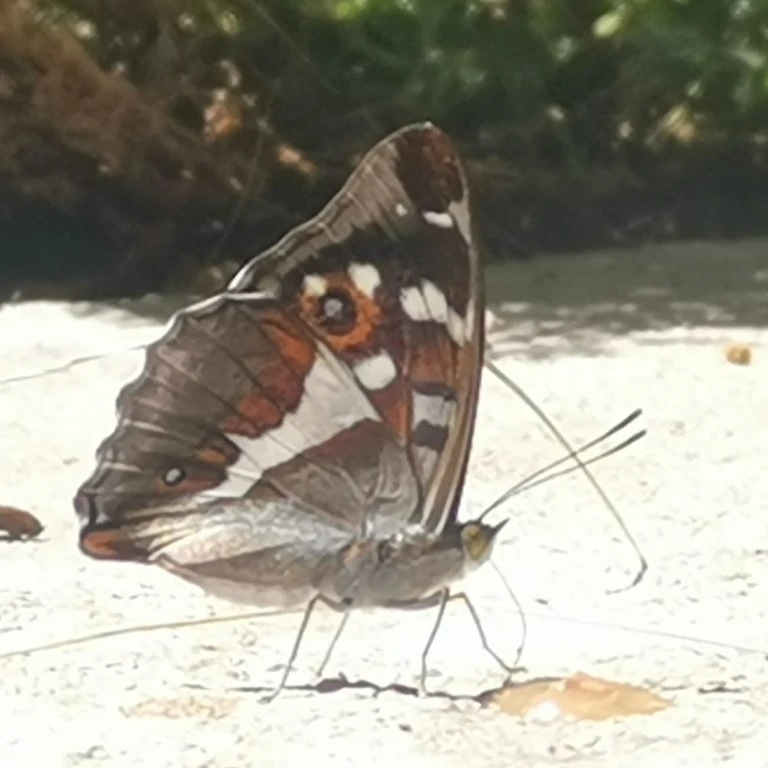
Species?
Apatura iris
